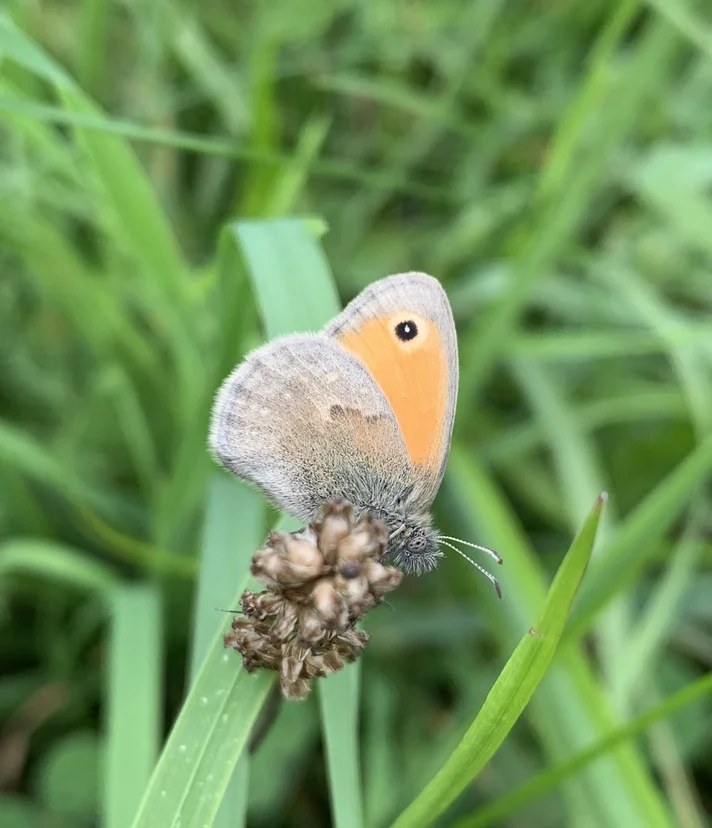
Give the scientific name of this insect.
Coenonympha pamphilus
